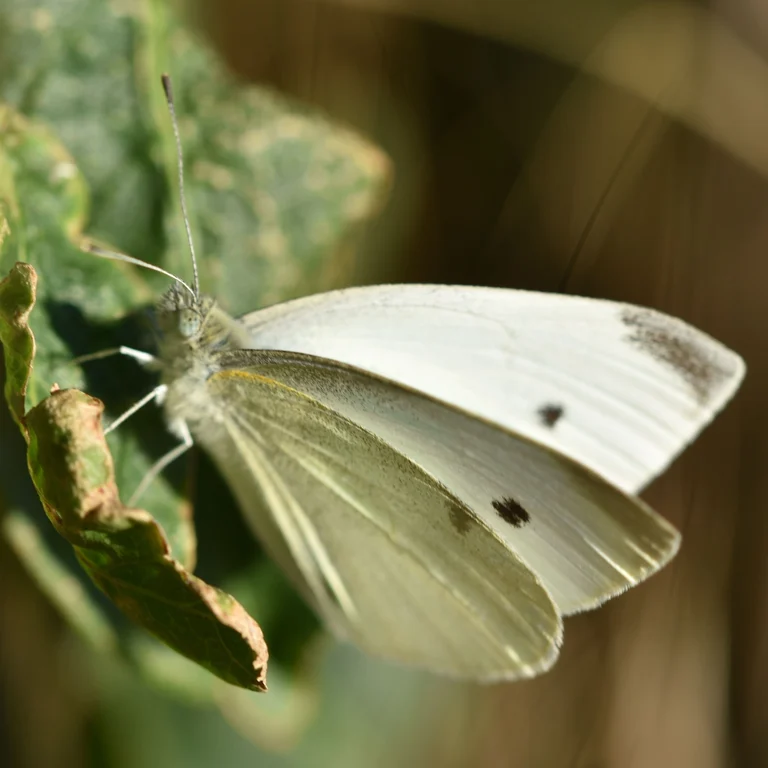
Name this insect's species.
Pieris rapae
